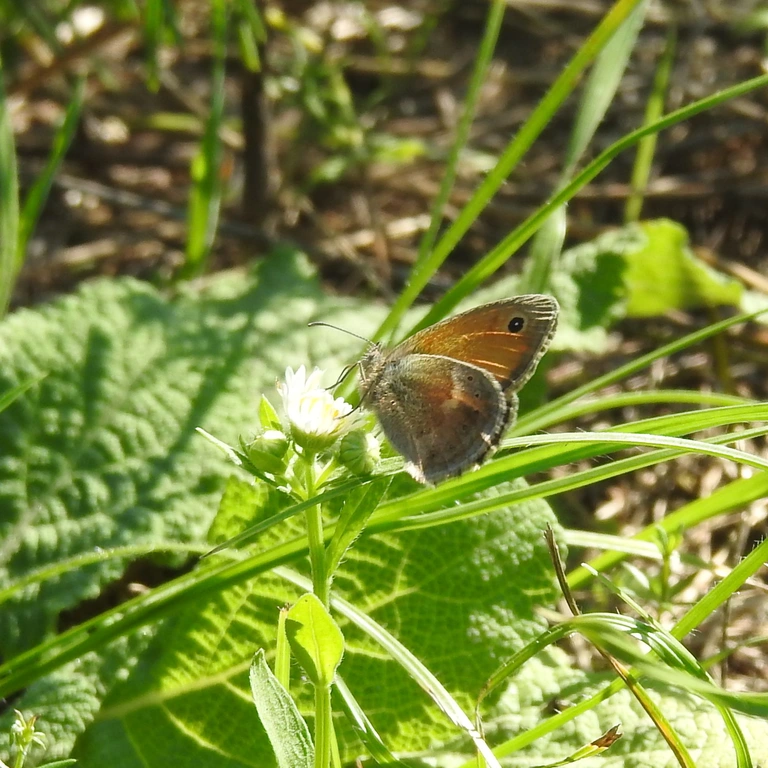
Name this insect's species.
Coenonympha pamphilus
